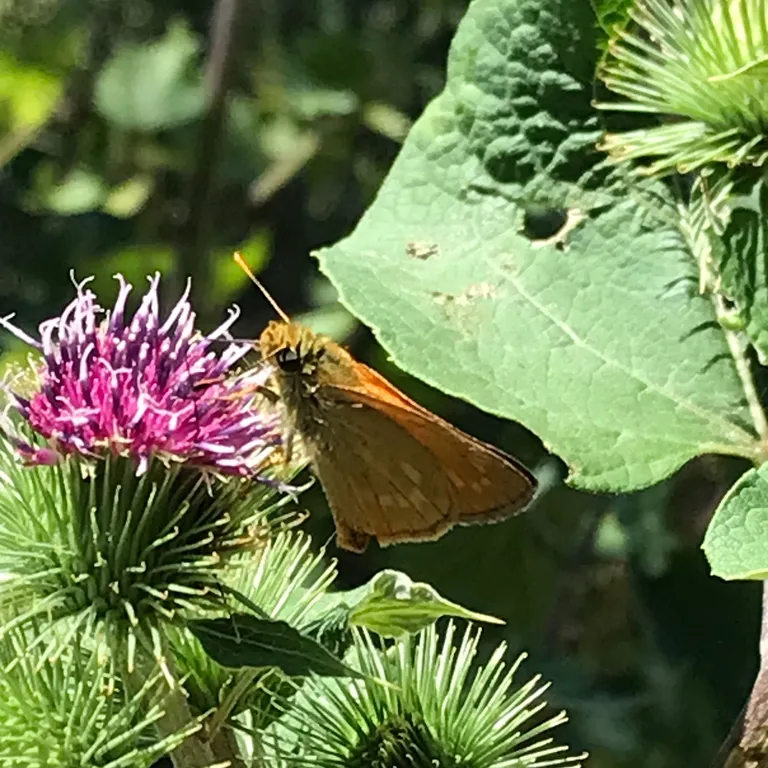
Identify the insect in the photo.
Ochlodes sylvanus (also Ochlodes venata)
